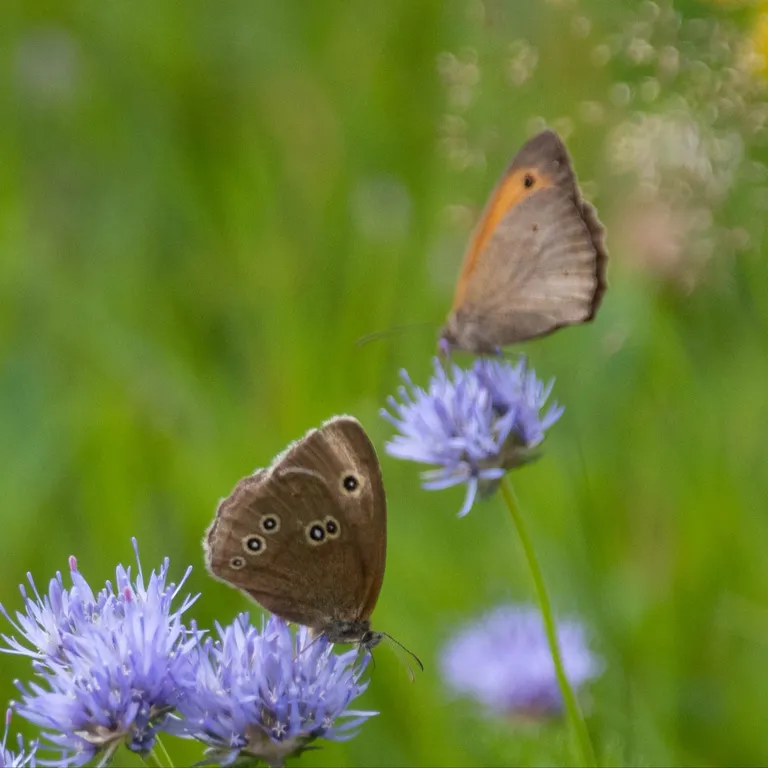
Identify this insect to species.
Aphantopus hyperantus
